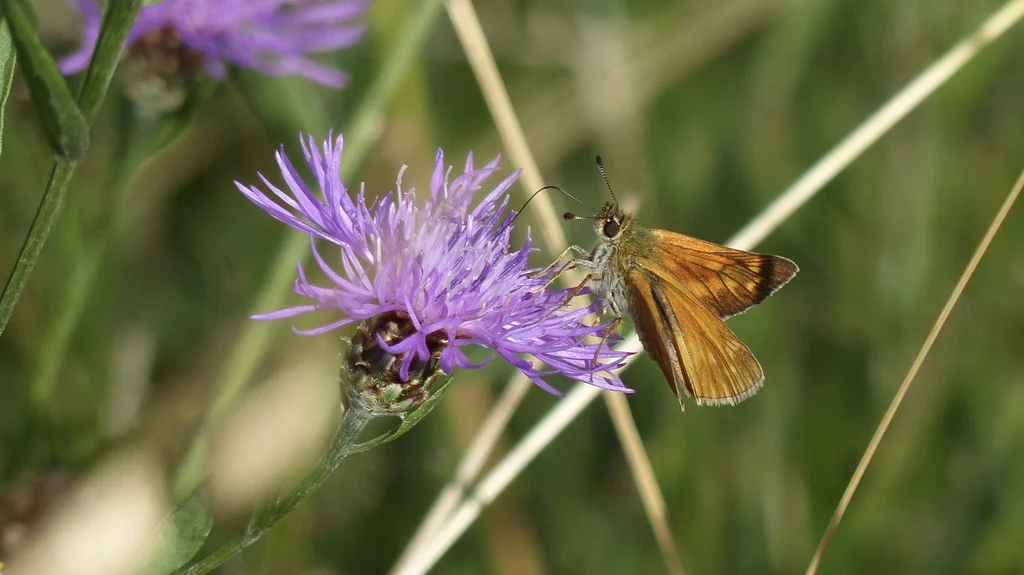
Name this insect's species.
Ochlodes sylvanus (also Ochlodes venata)
